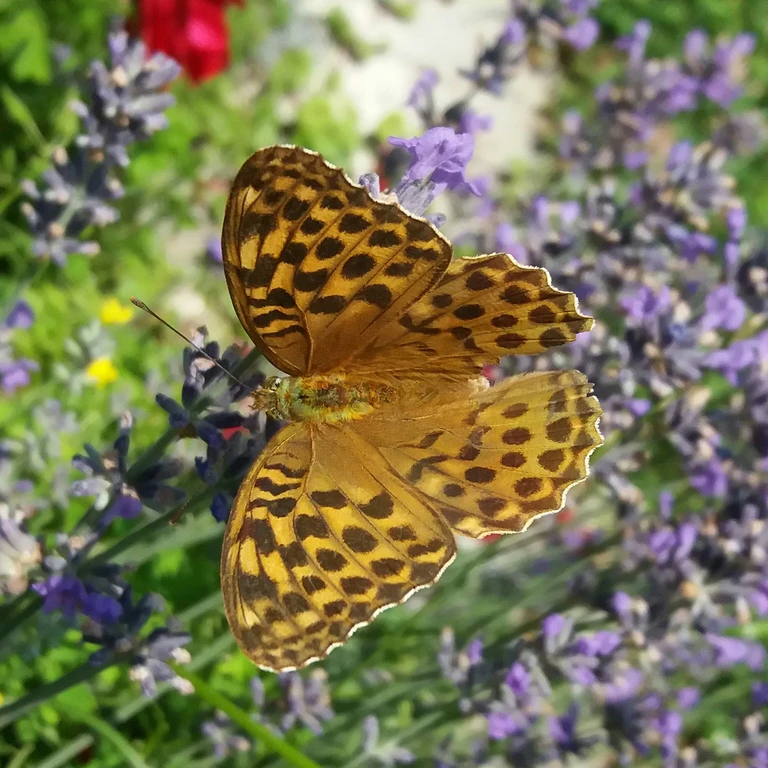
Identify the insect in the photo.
Argynnis paphia
